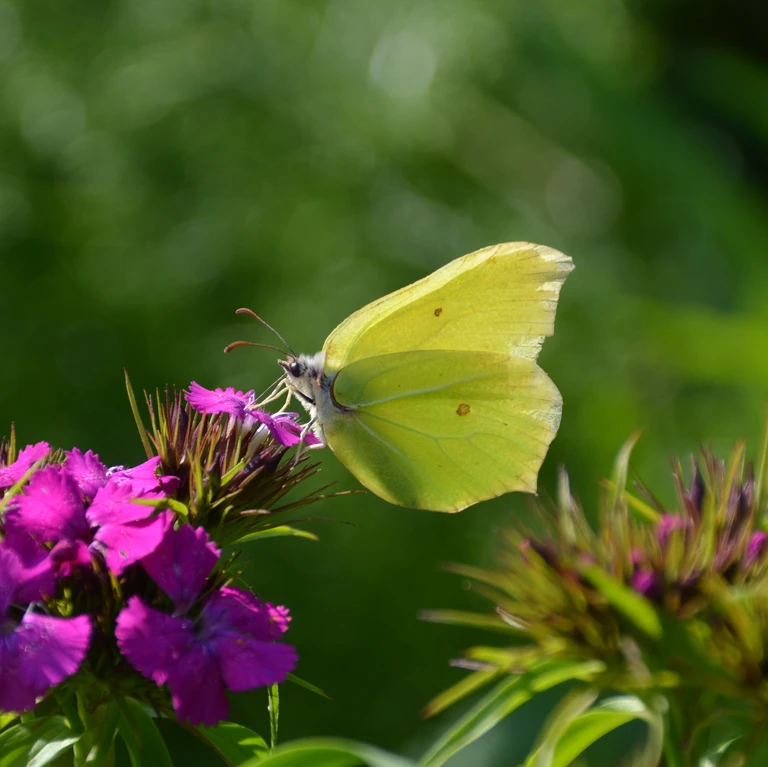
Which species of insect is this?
Gonepteryx rhamni
